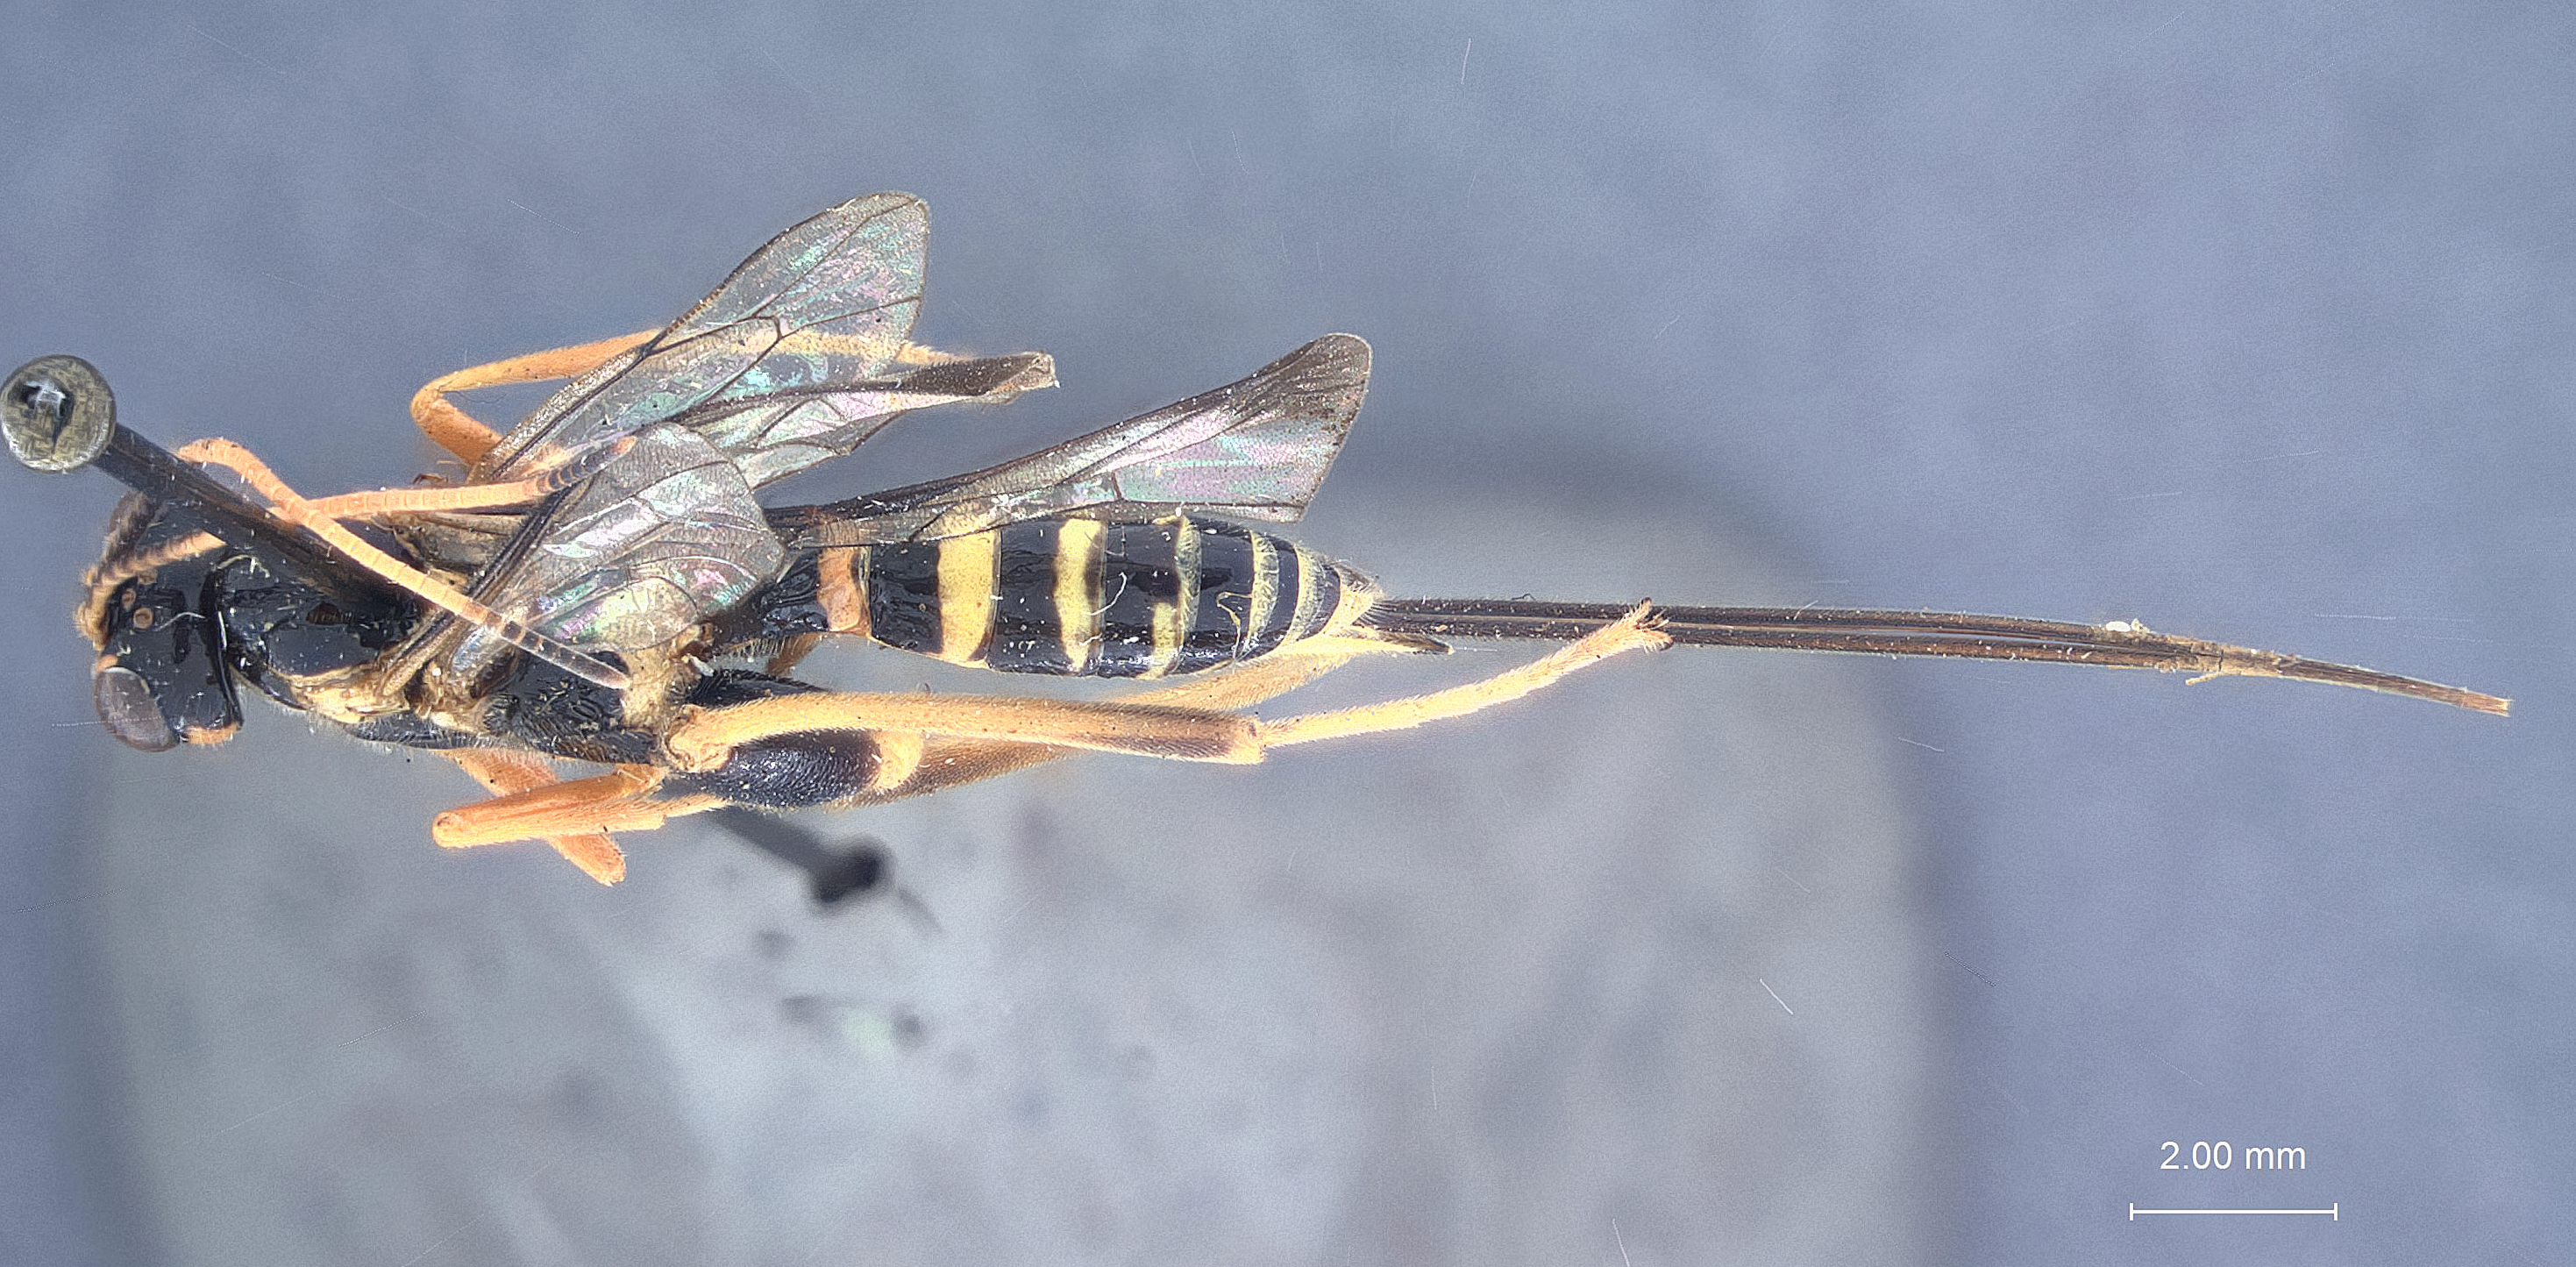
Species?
Spilopteron franclemonti
